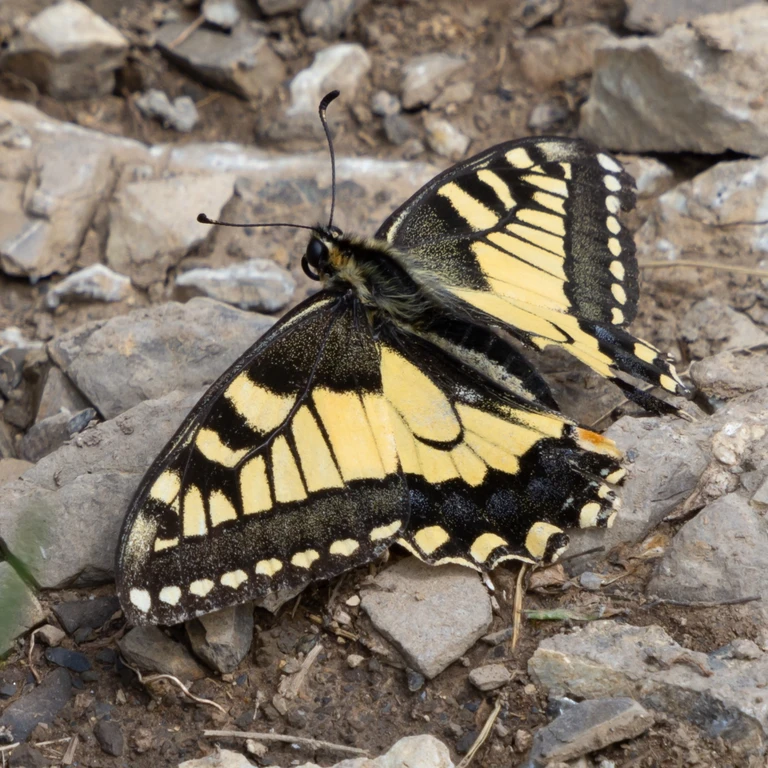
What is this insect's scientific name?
Papilio machaon
